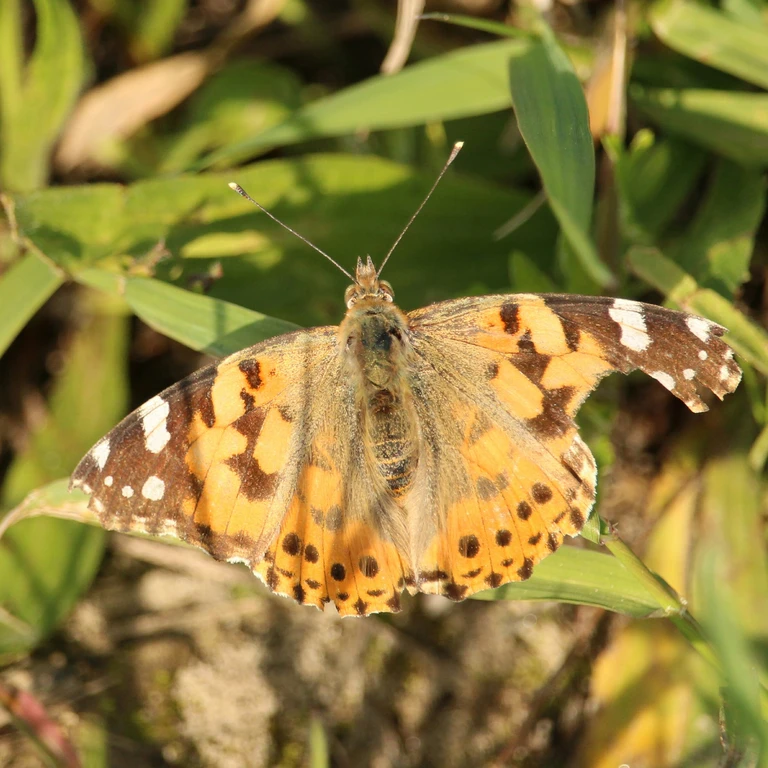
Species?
Vanessa cardui
